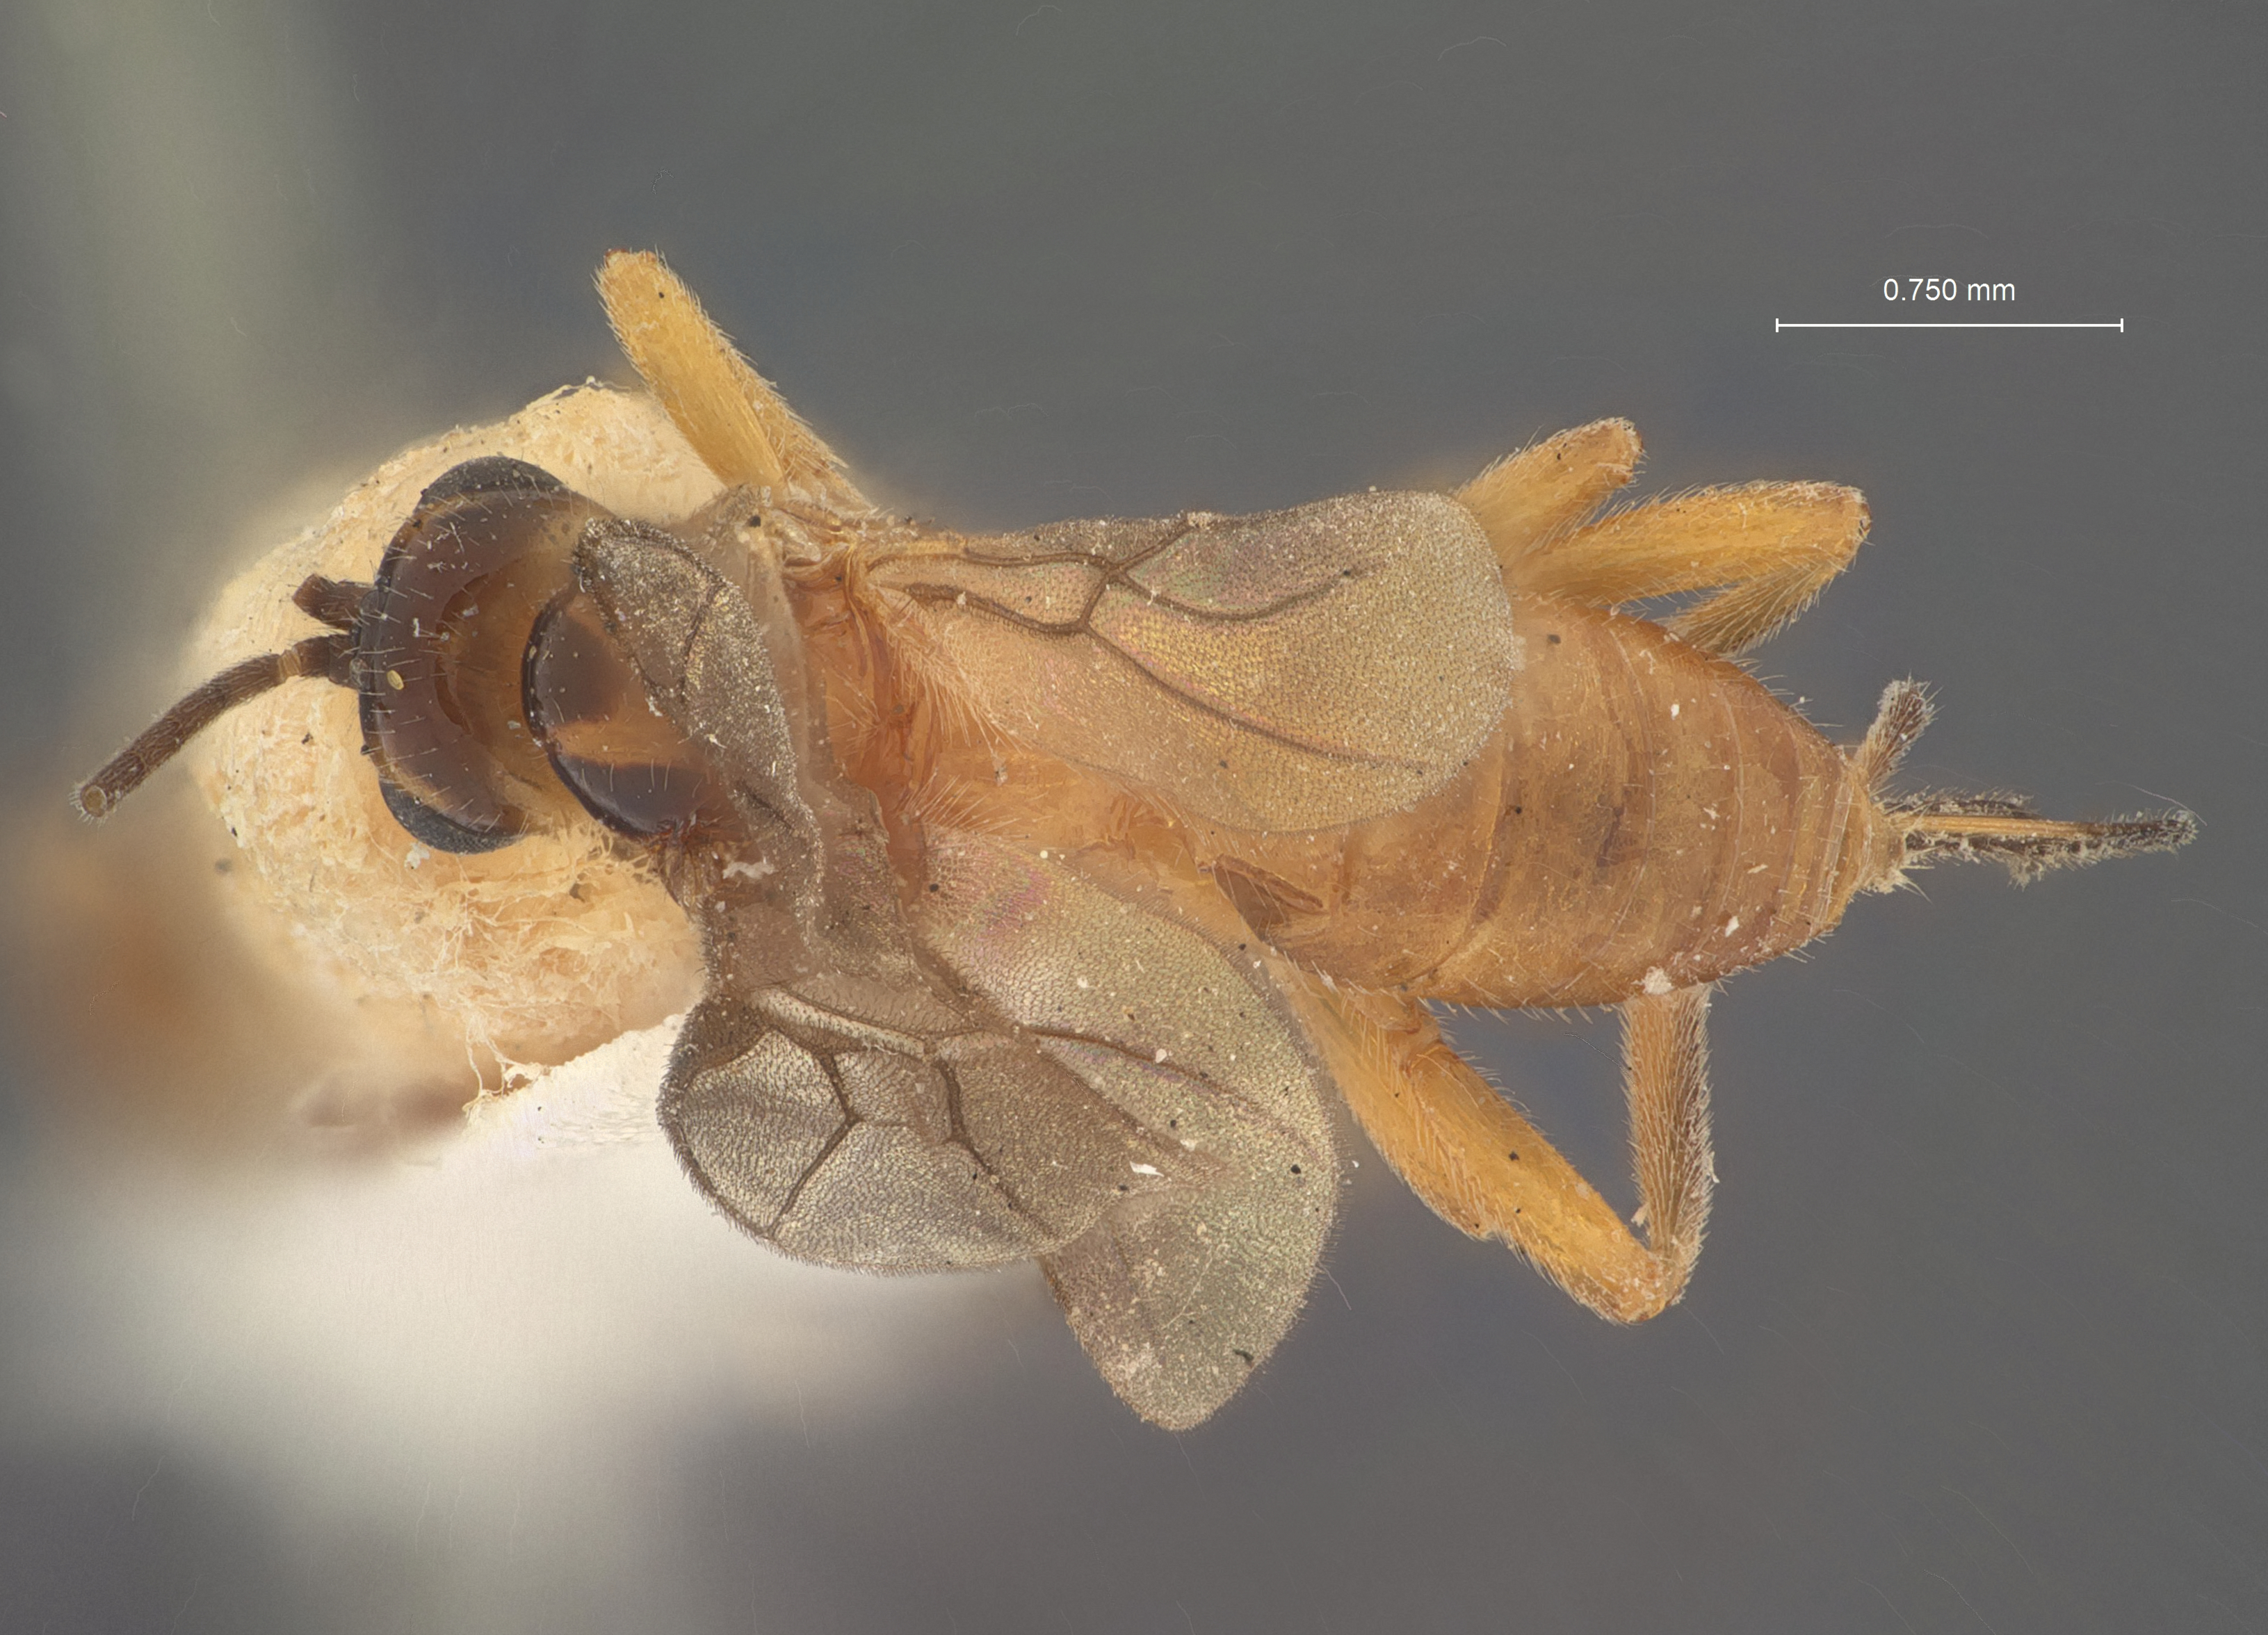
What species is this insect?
Microbracon geraei
